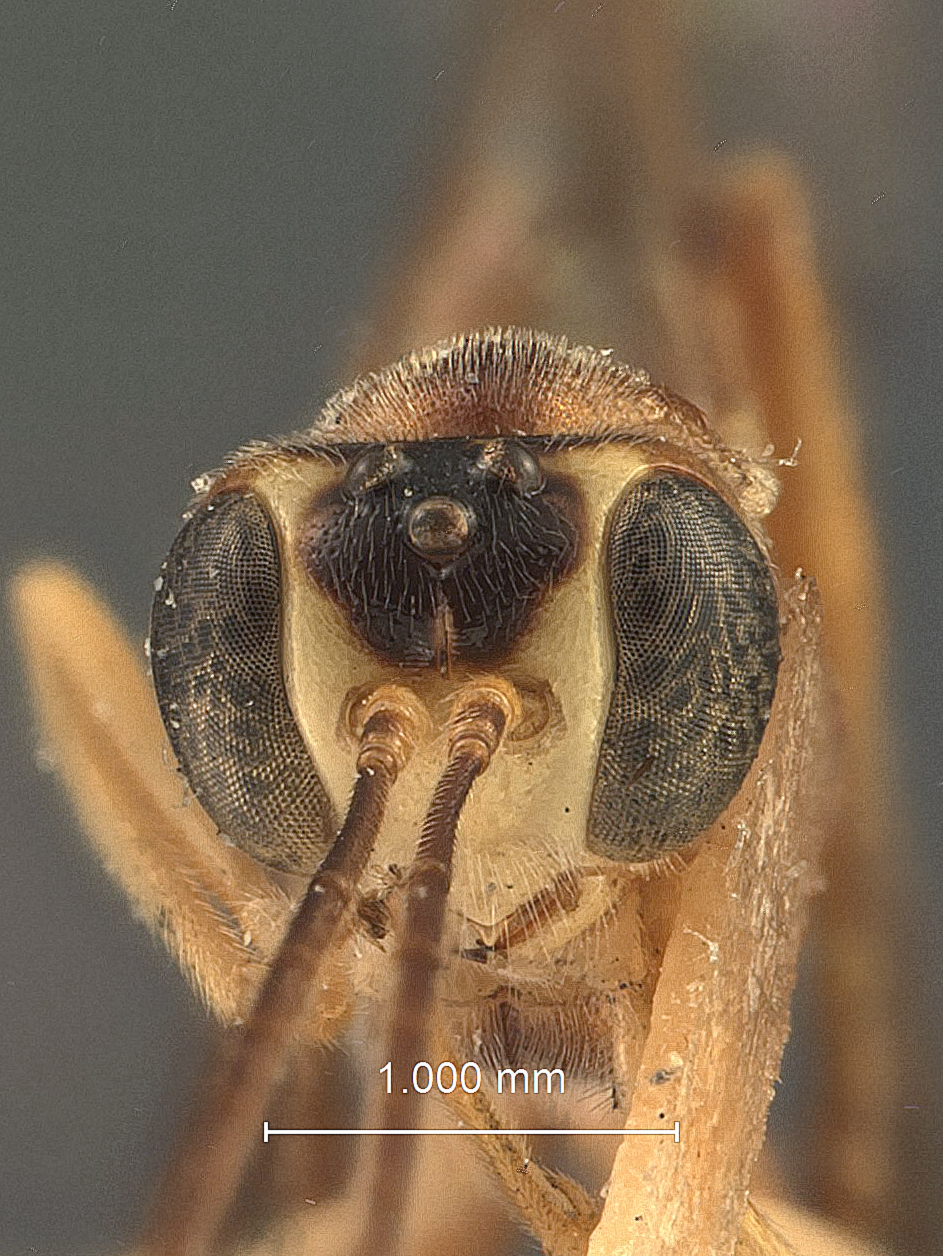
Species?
Aphanistes fuscipes
